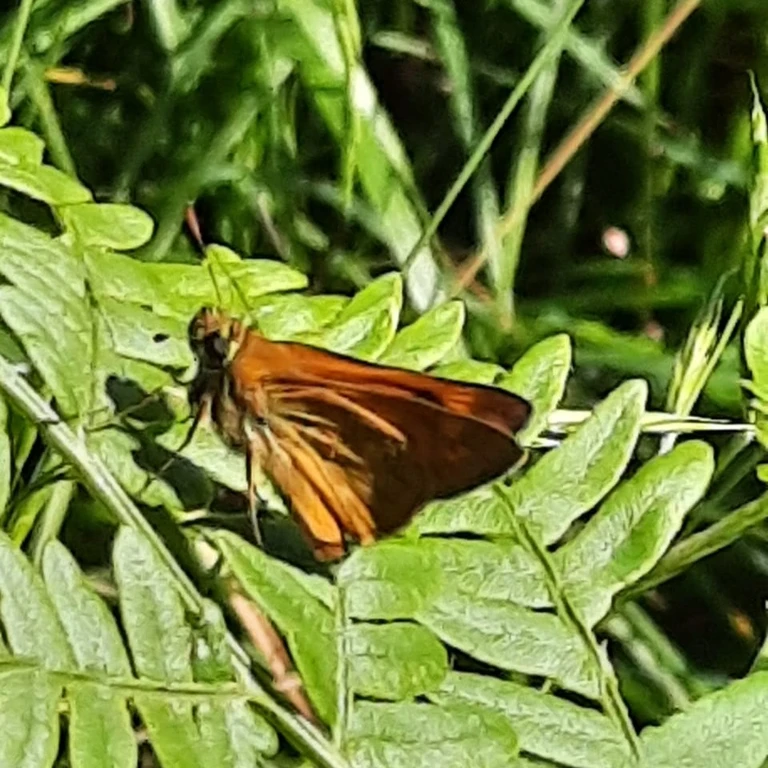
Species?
Ochlodes sylvanus (also Ochlodes venata)
